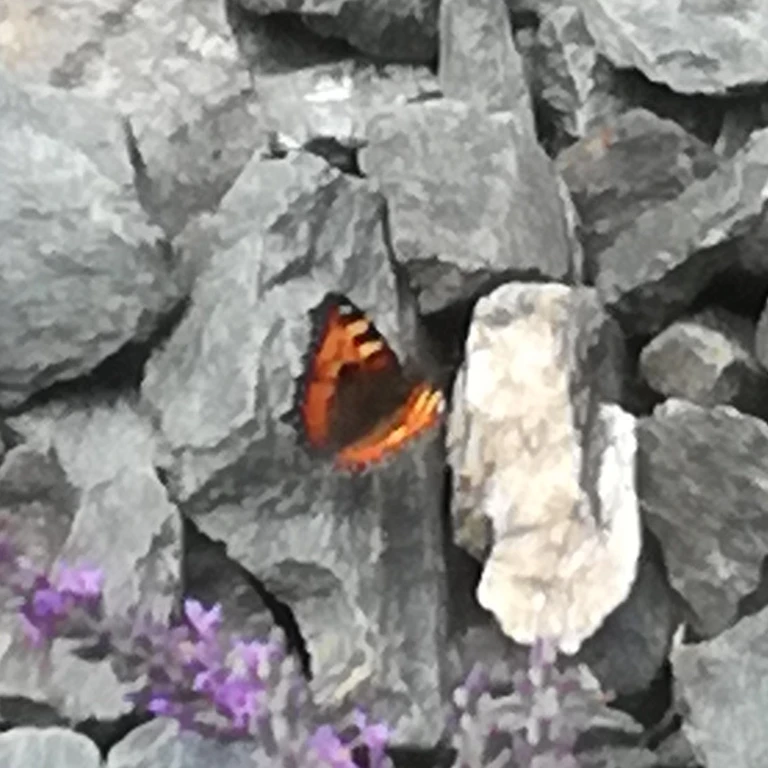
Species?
Aglais urticae
